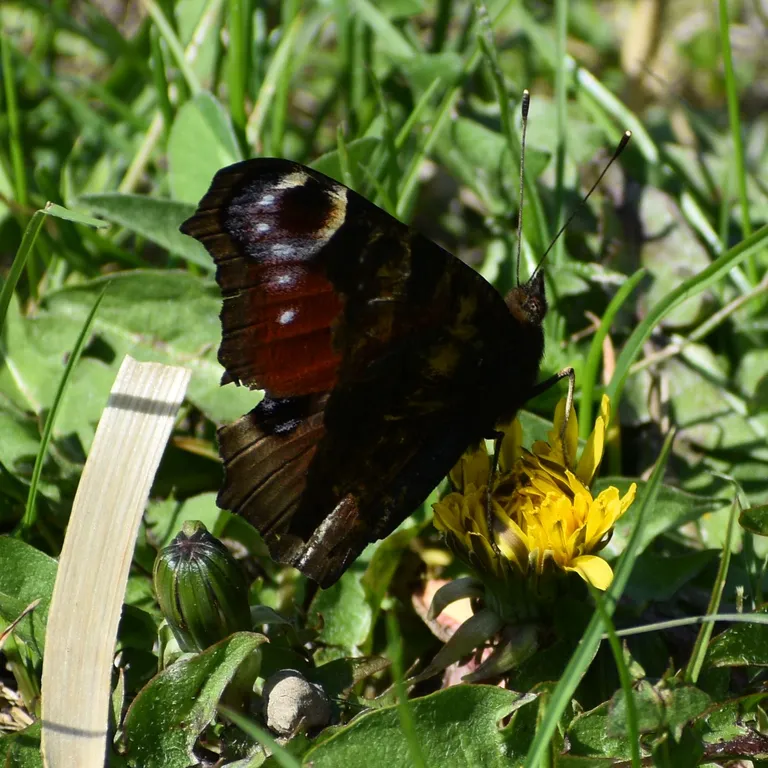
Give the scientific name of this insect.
Aglais io
